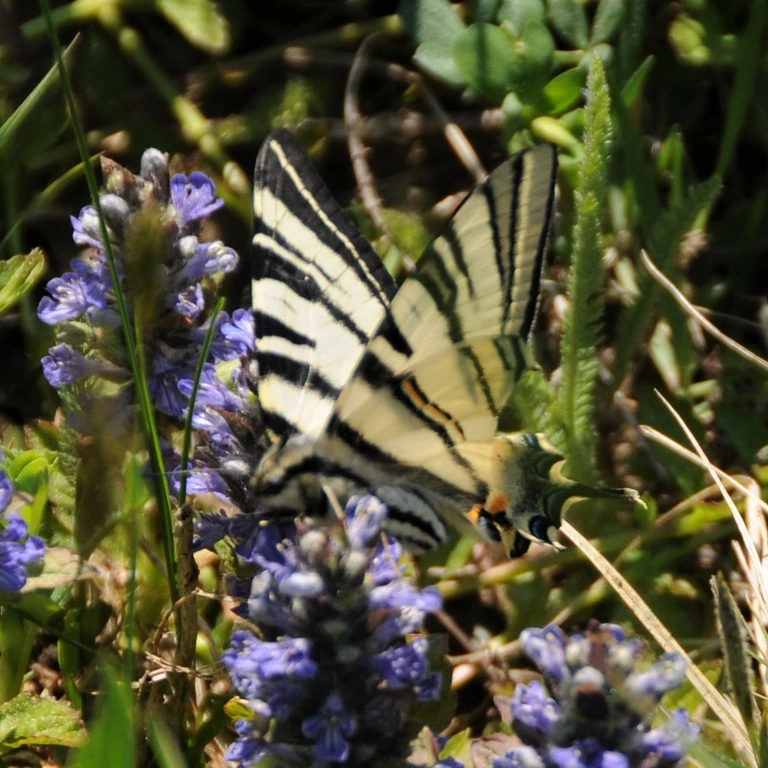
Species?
Iphiclides podalirius
